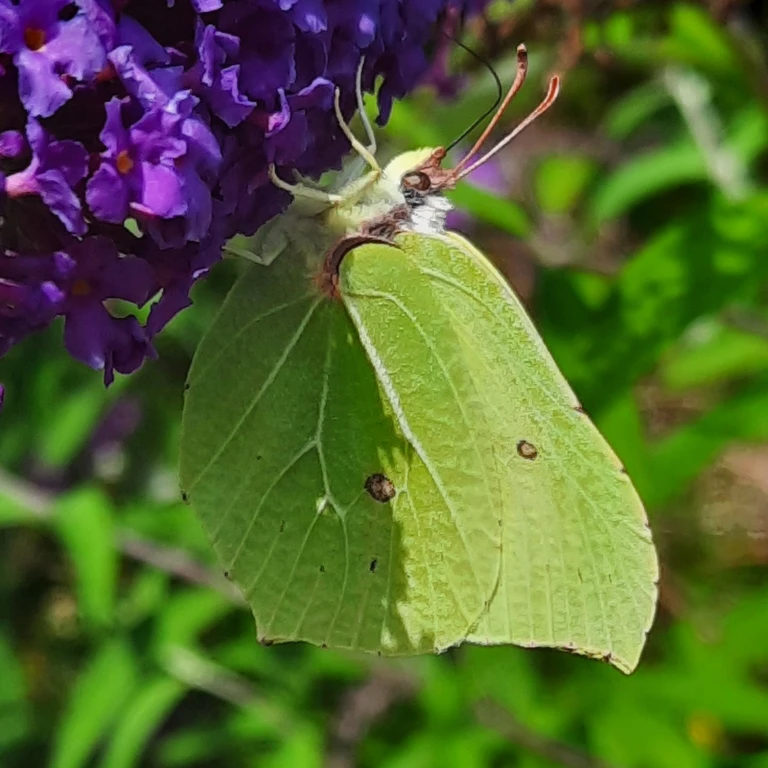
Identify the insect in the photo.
Gonepteryx rhamni
